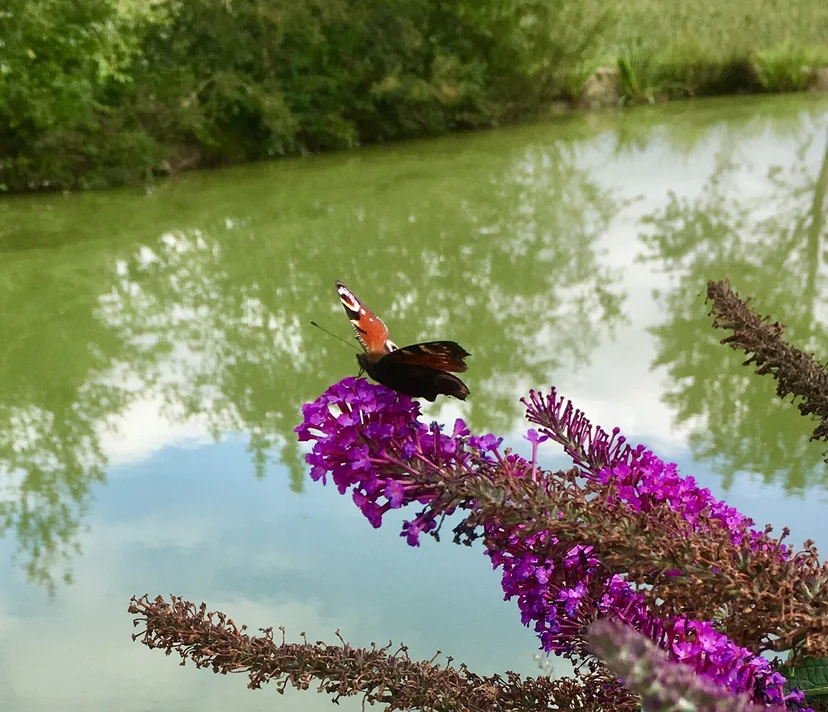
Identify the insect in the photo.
Aglais io
